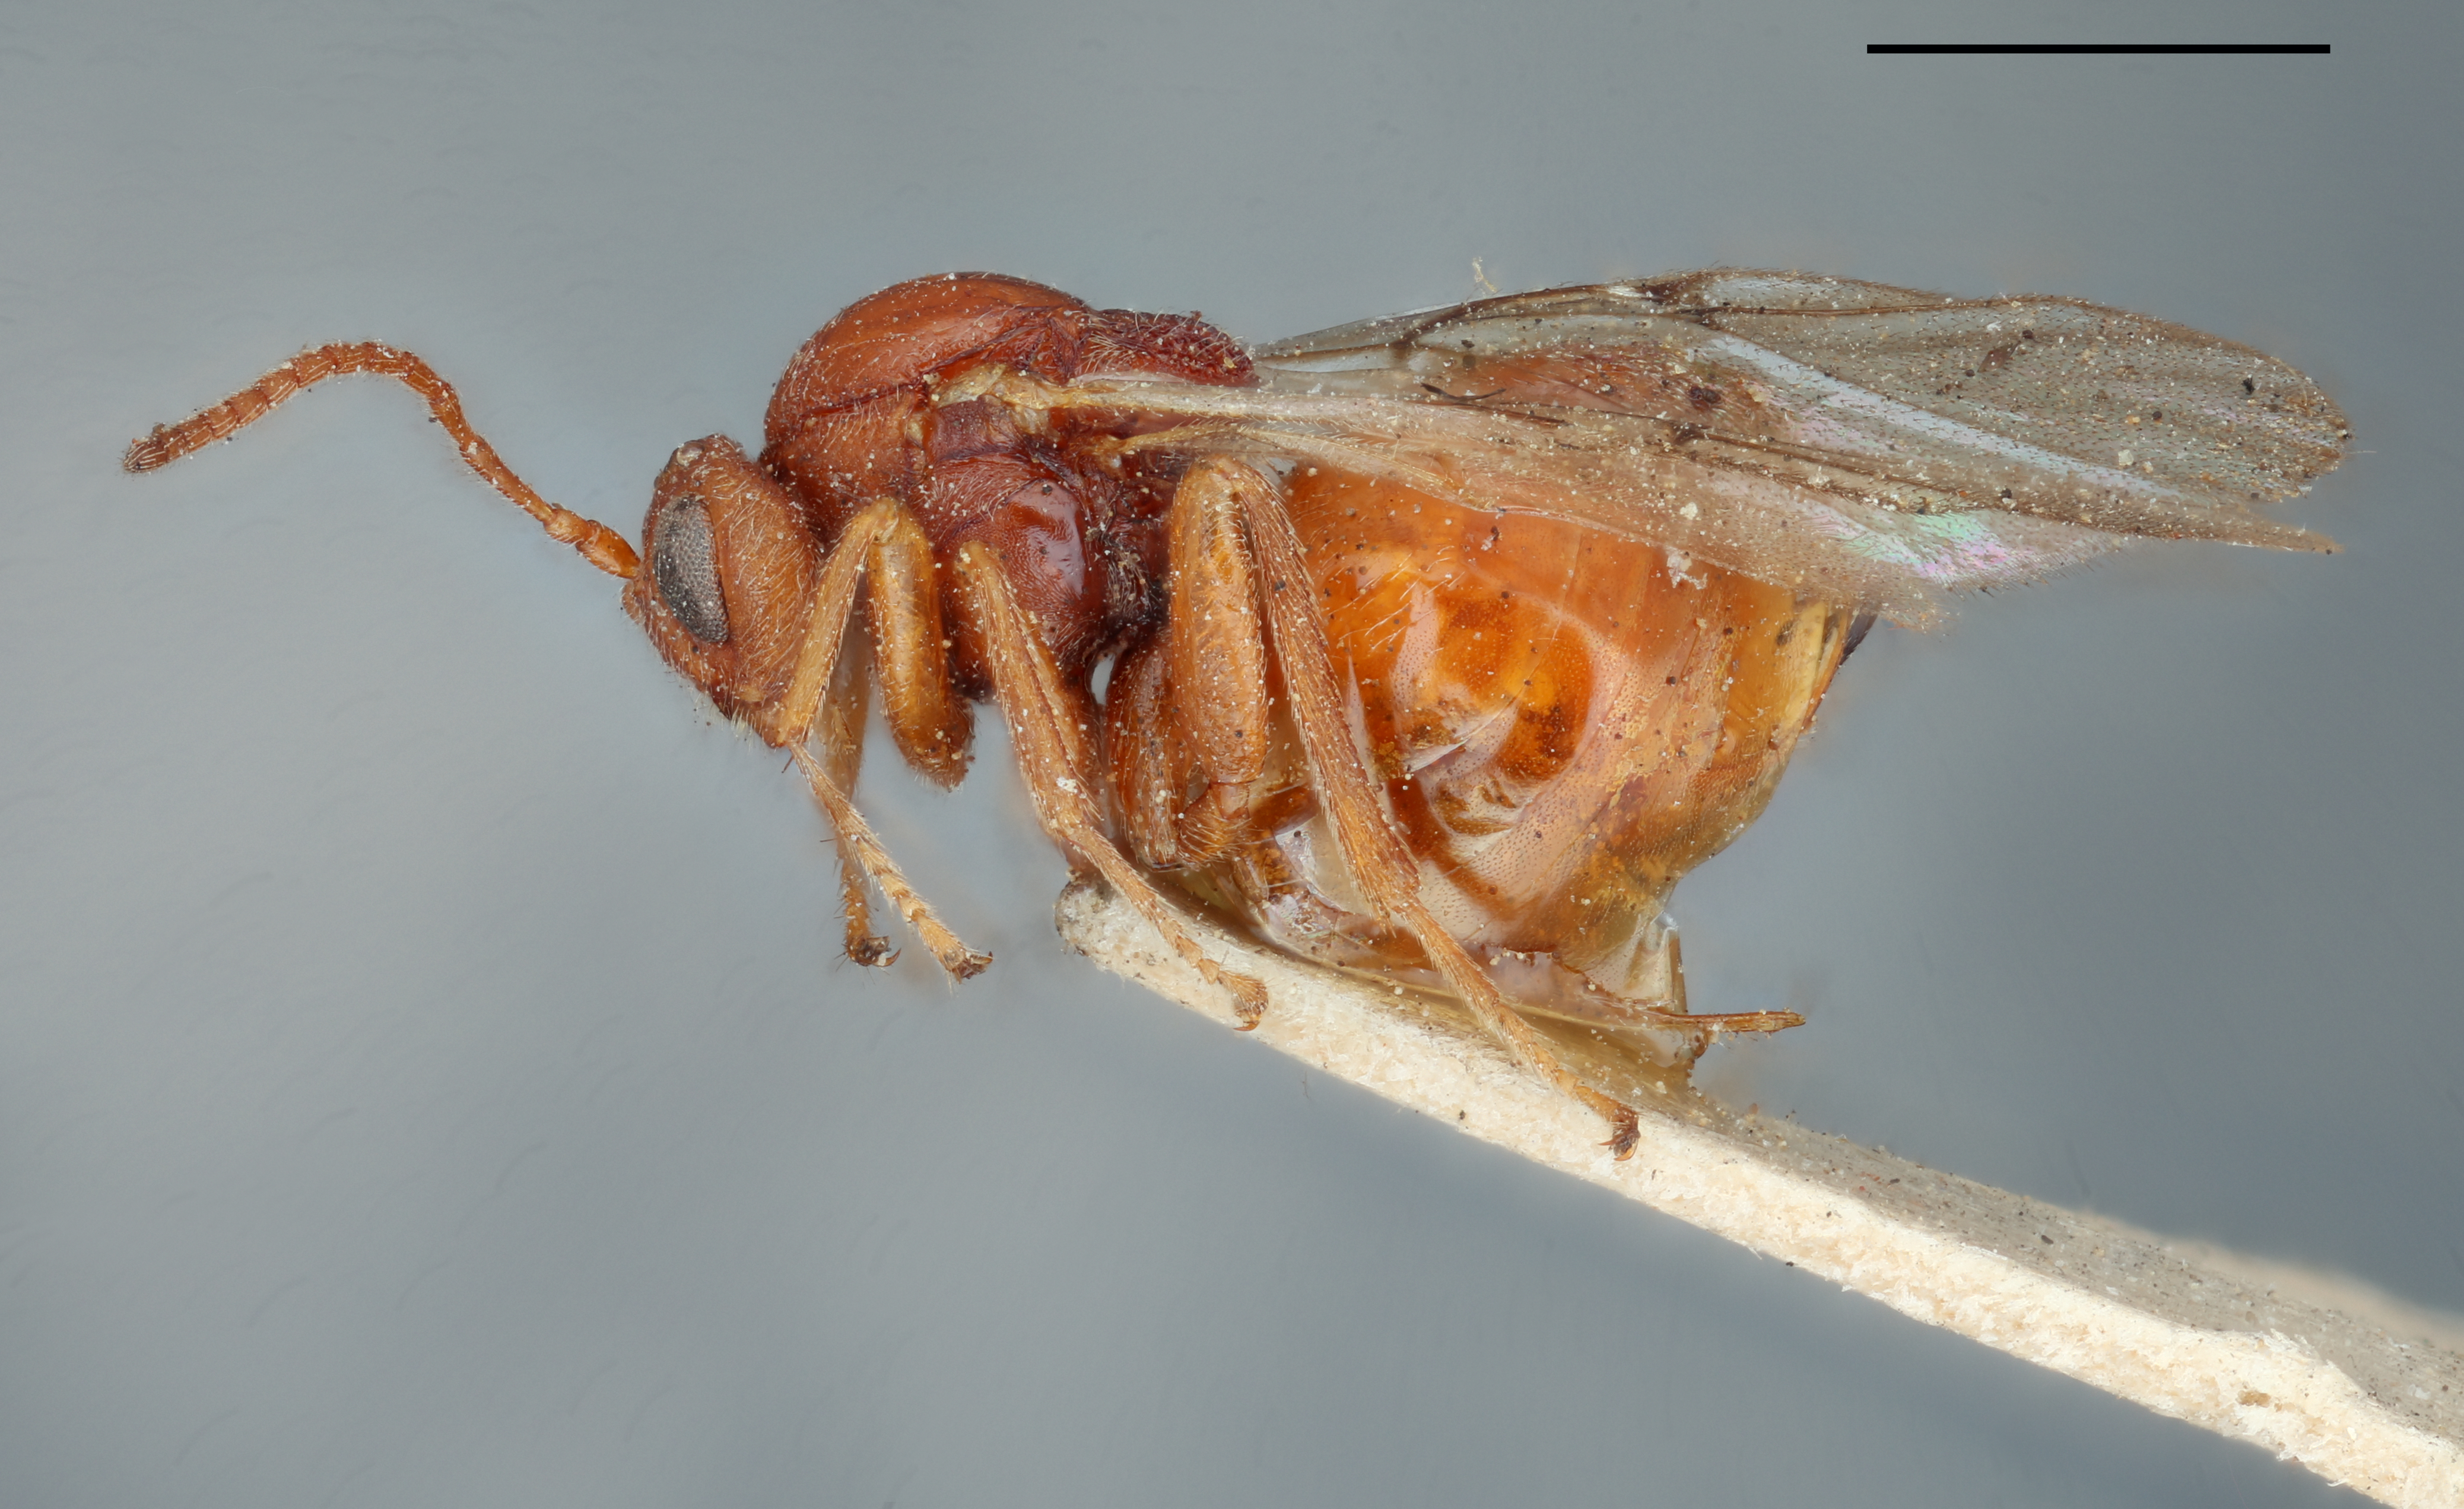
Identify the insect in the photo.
Andricus rileyi
